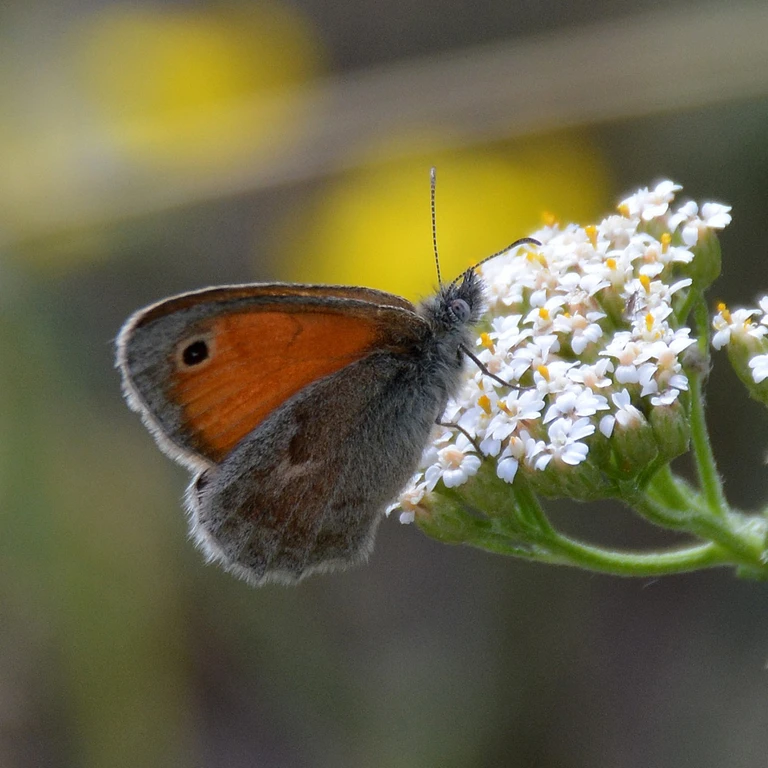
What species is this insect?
Coenonympha pamphilus
